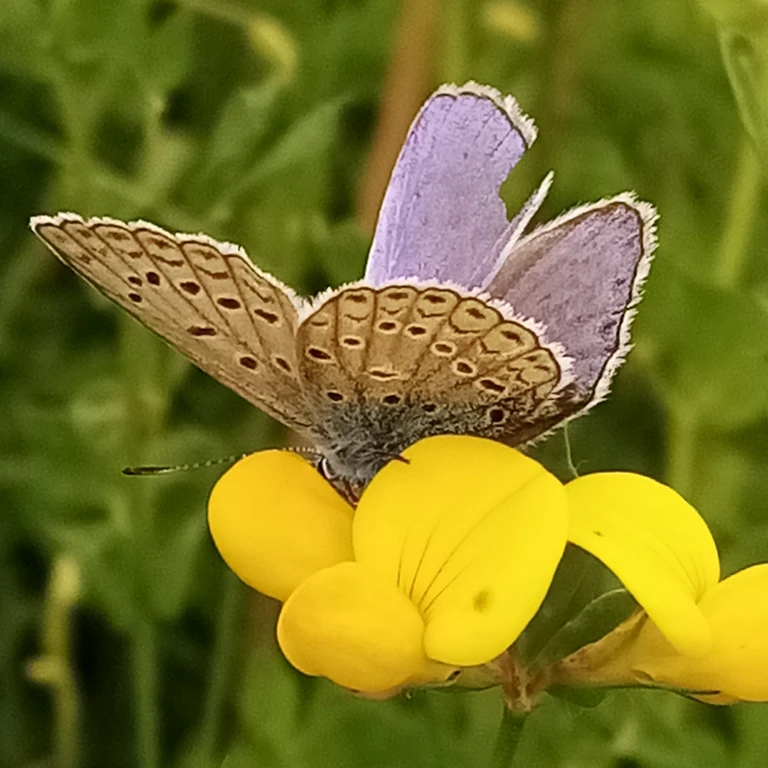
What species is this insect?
Polyommatus icarus
